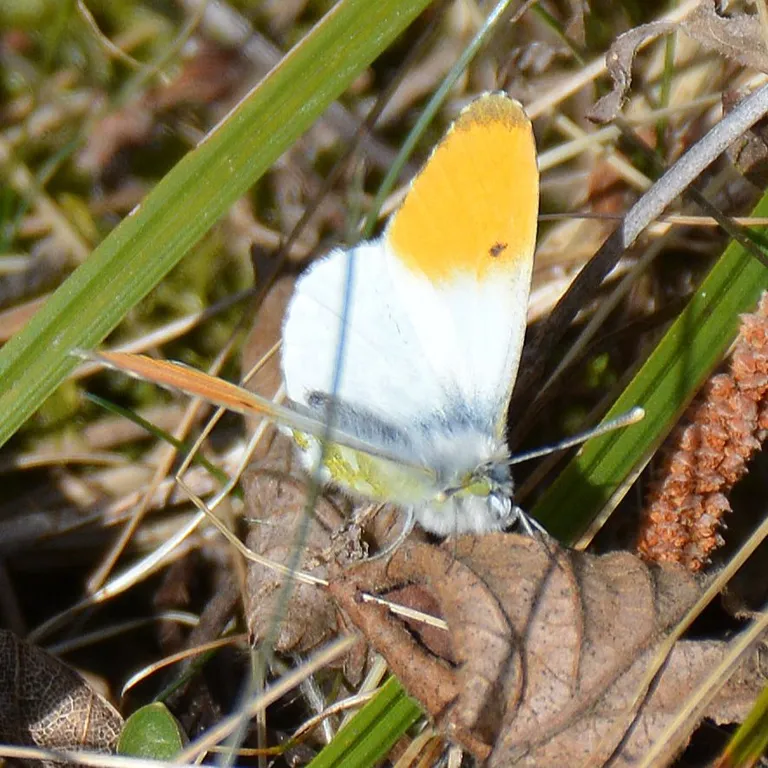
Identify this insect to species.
Anthocharis cardamines
